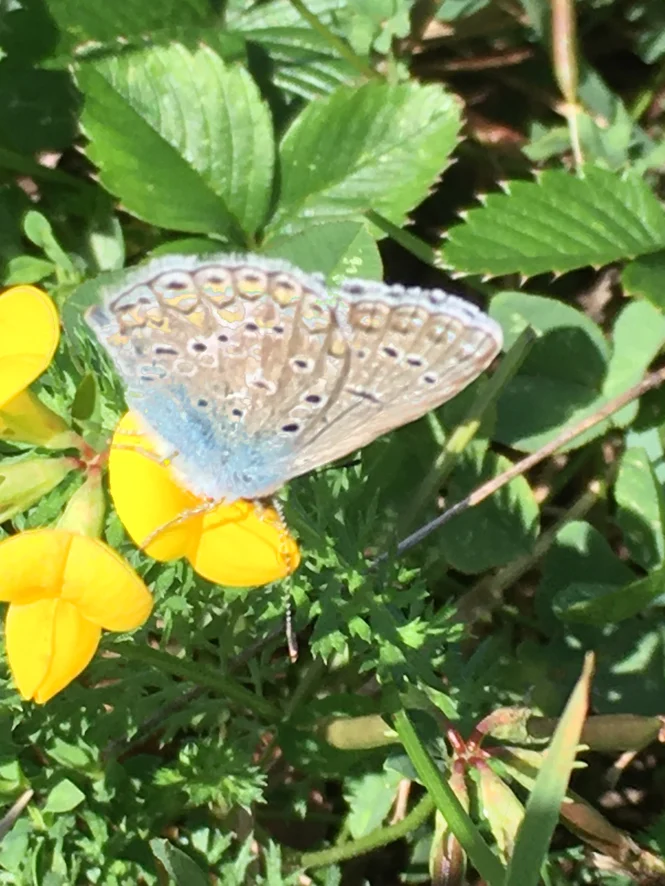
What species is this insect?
Polyommatus icarus
